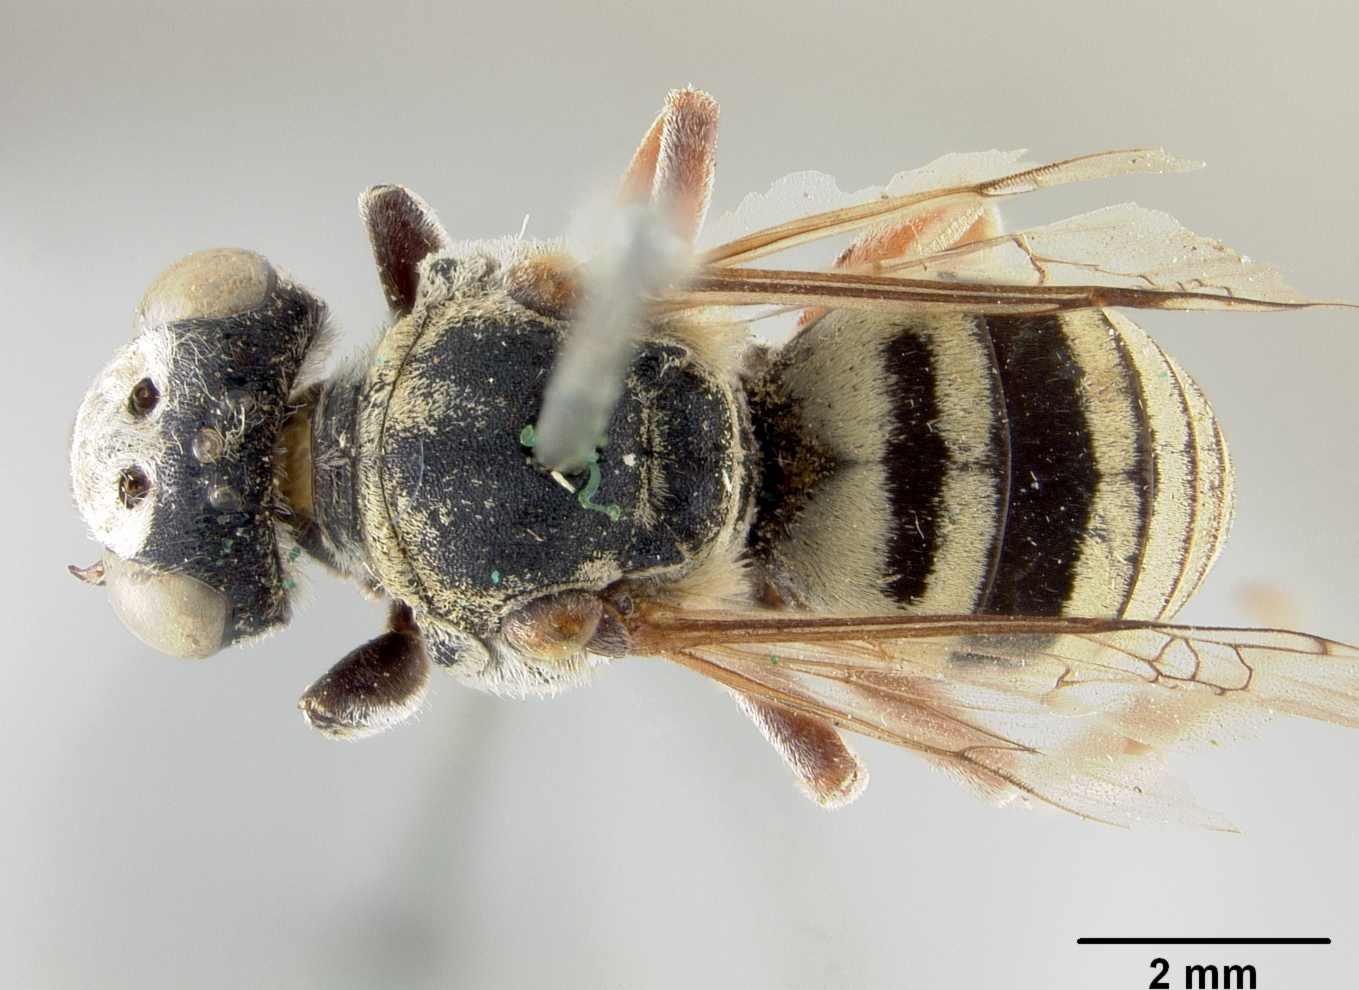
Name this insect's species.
Triepeolus rohweri
